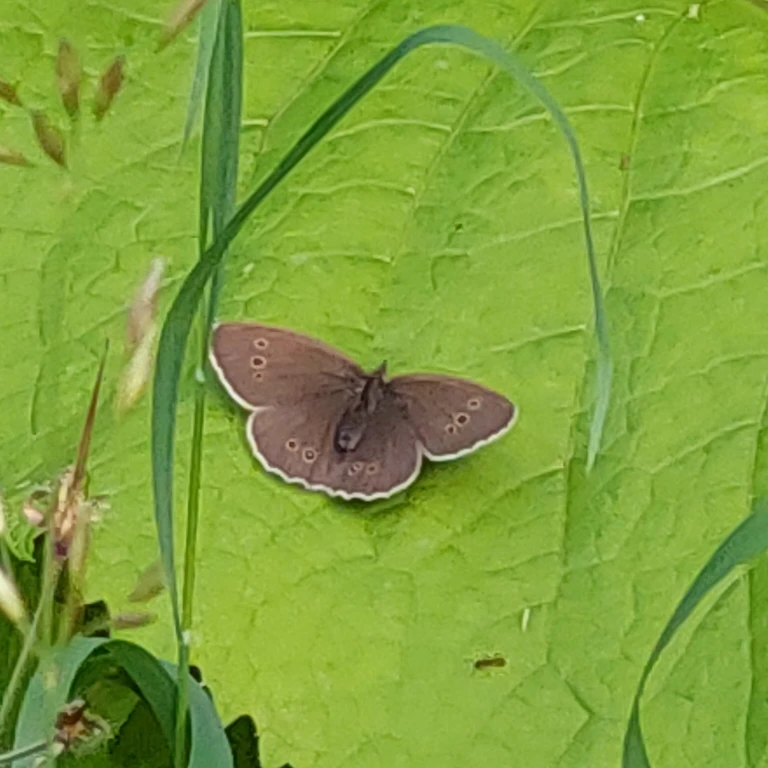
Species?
Aphantopus hyperantus
